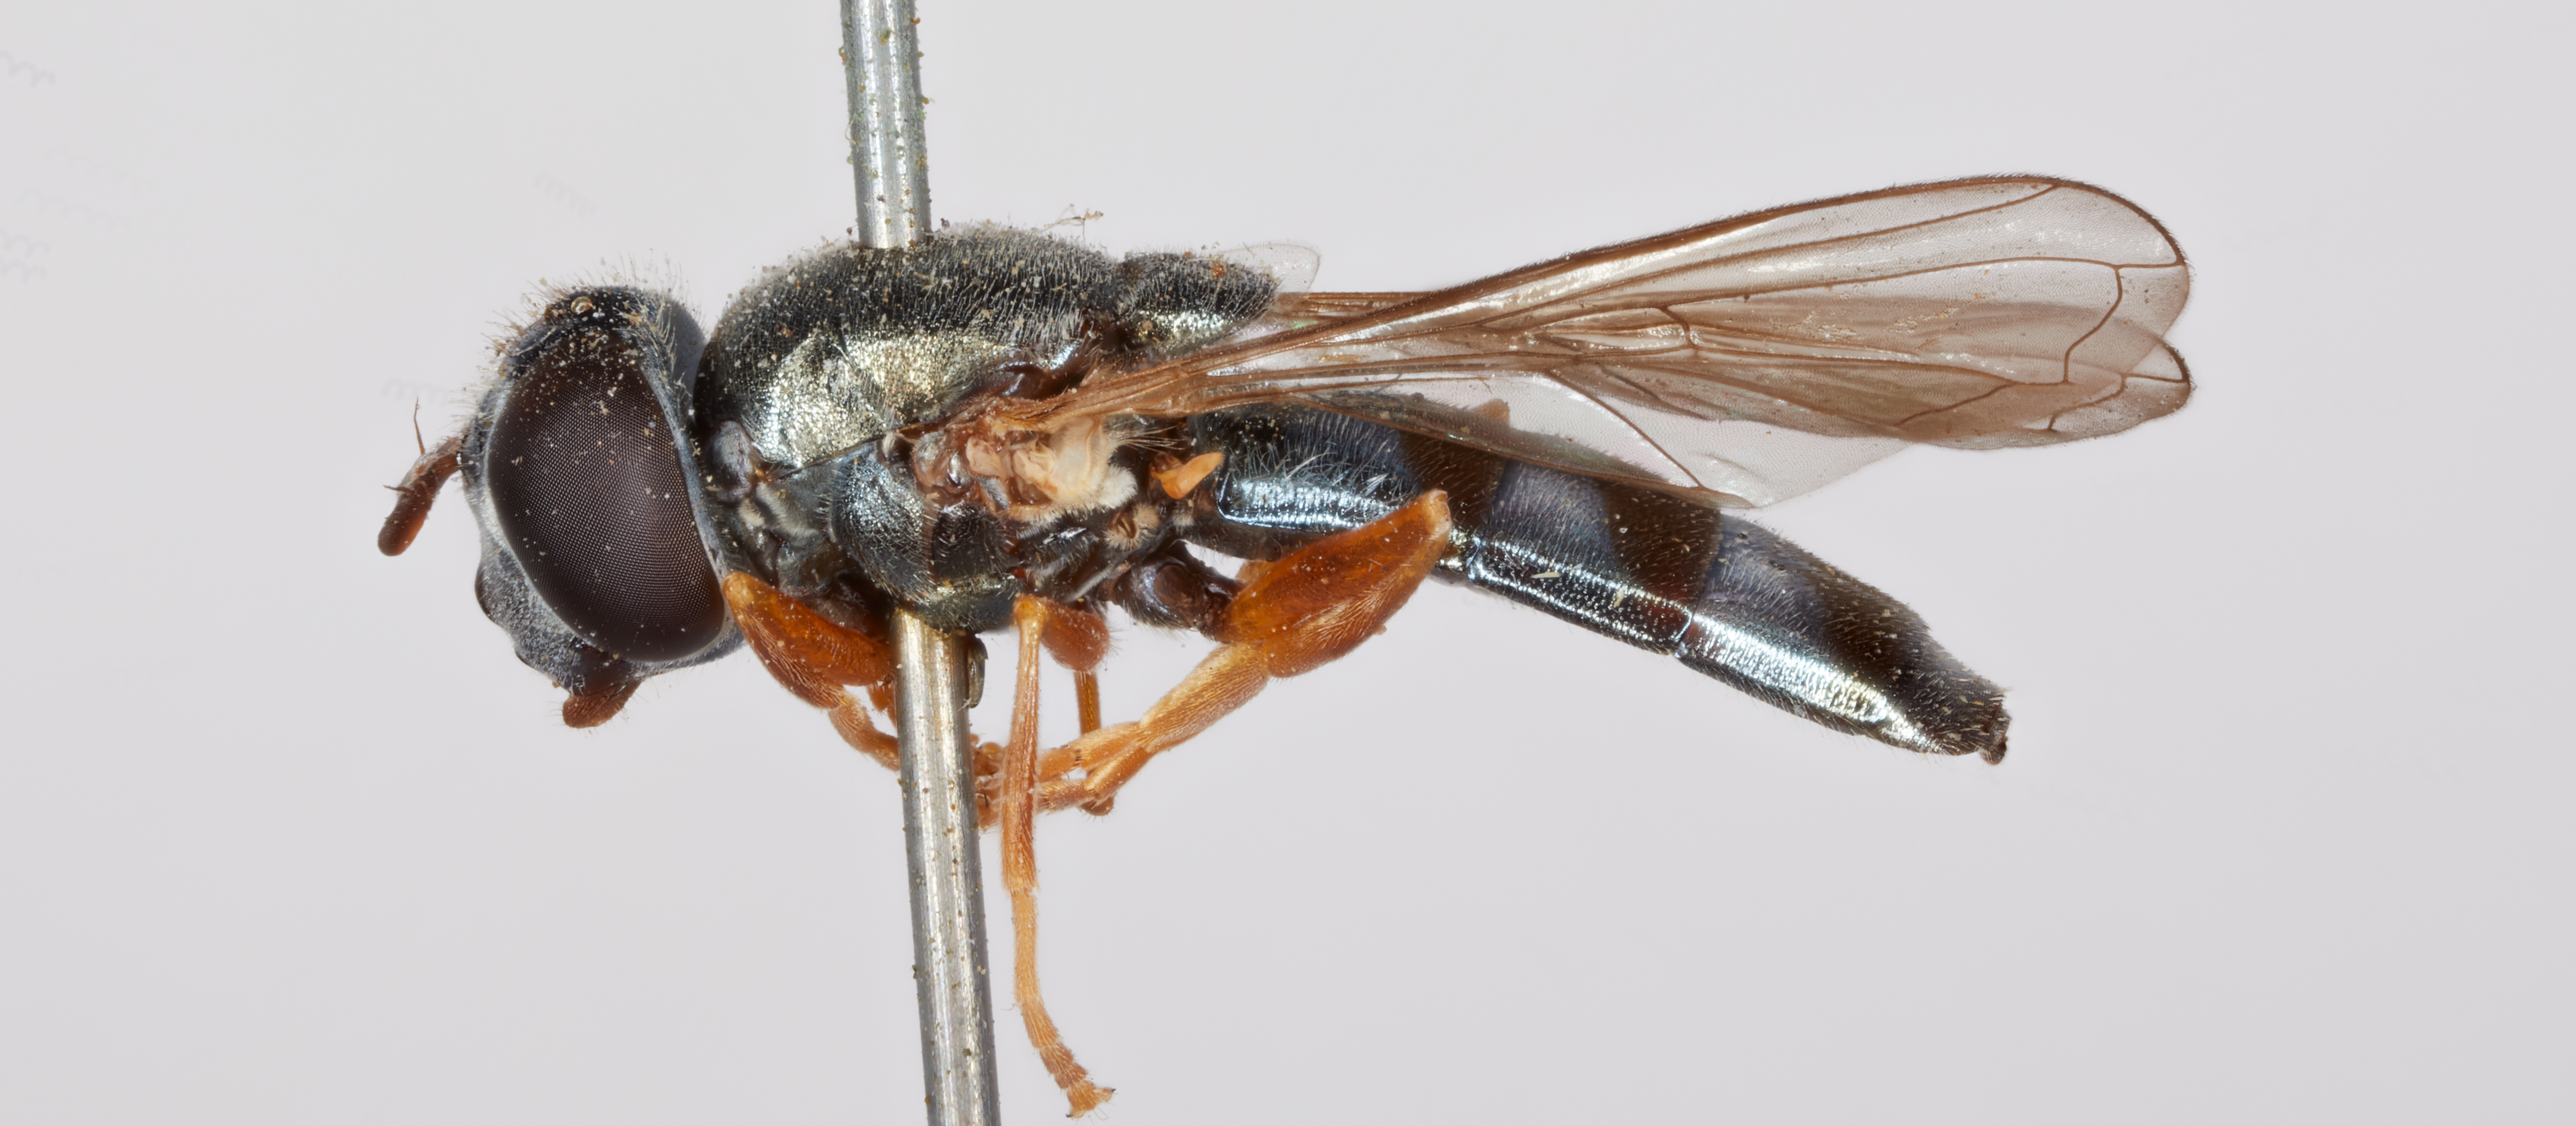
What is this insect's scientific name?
Cheilosia rufipes
